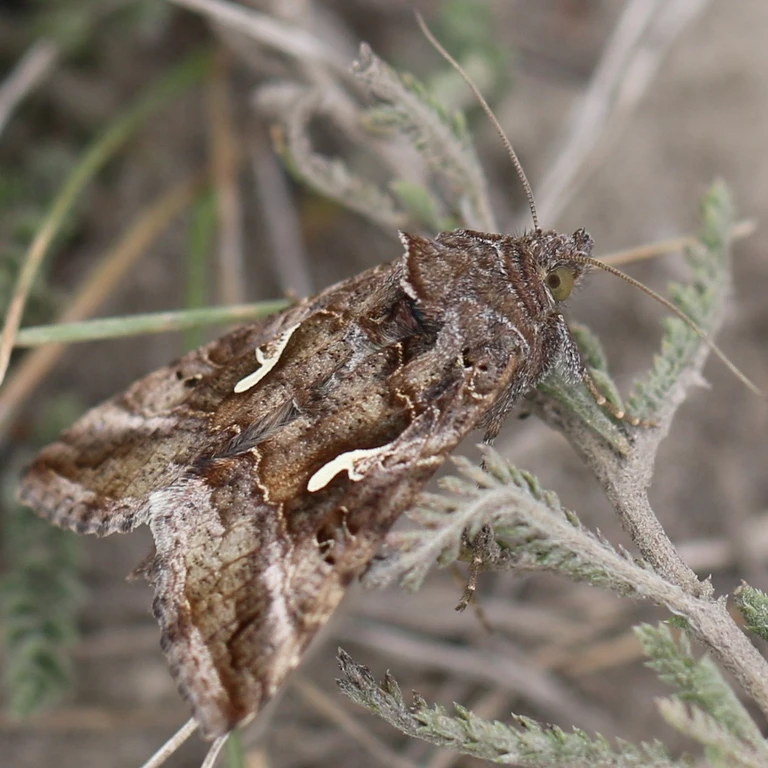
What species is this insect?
Autographa gamma
